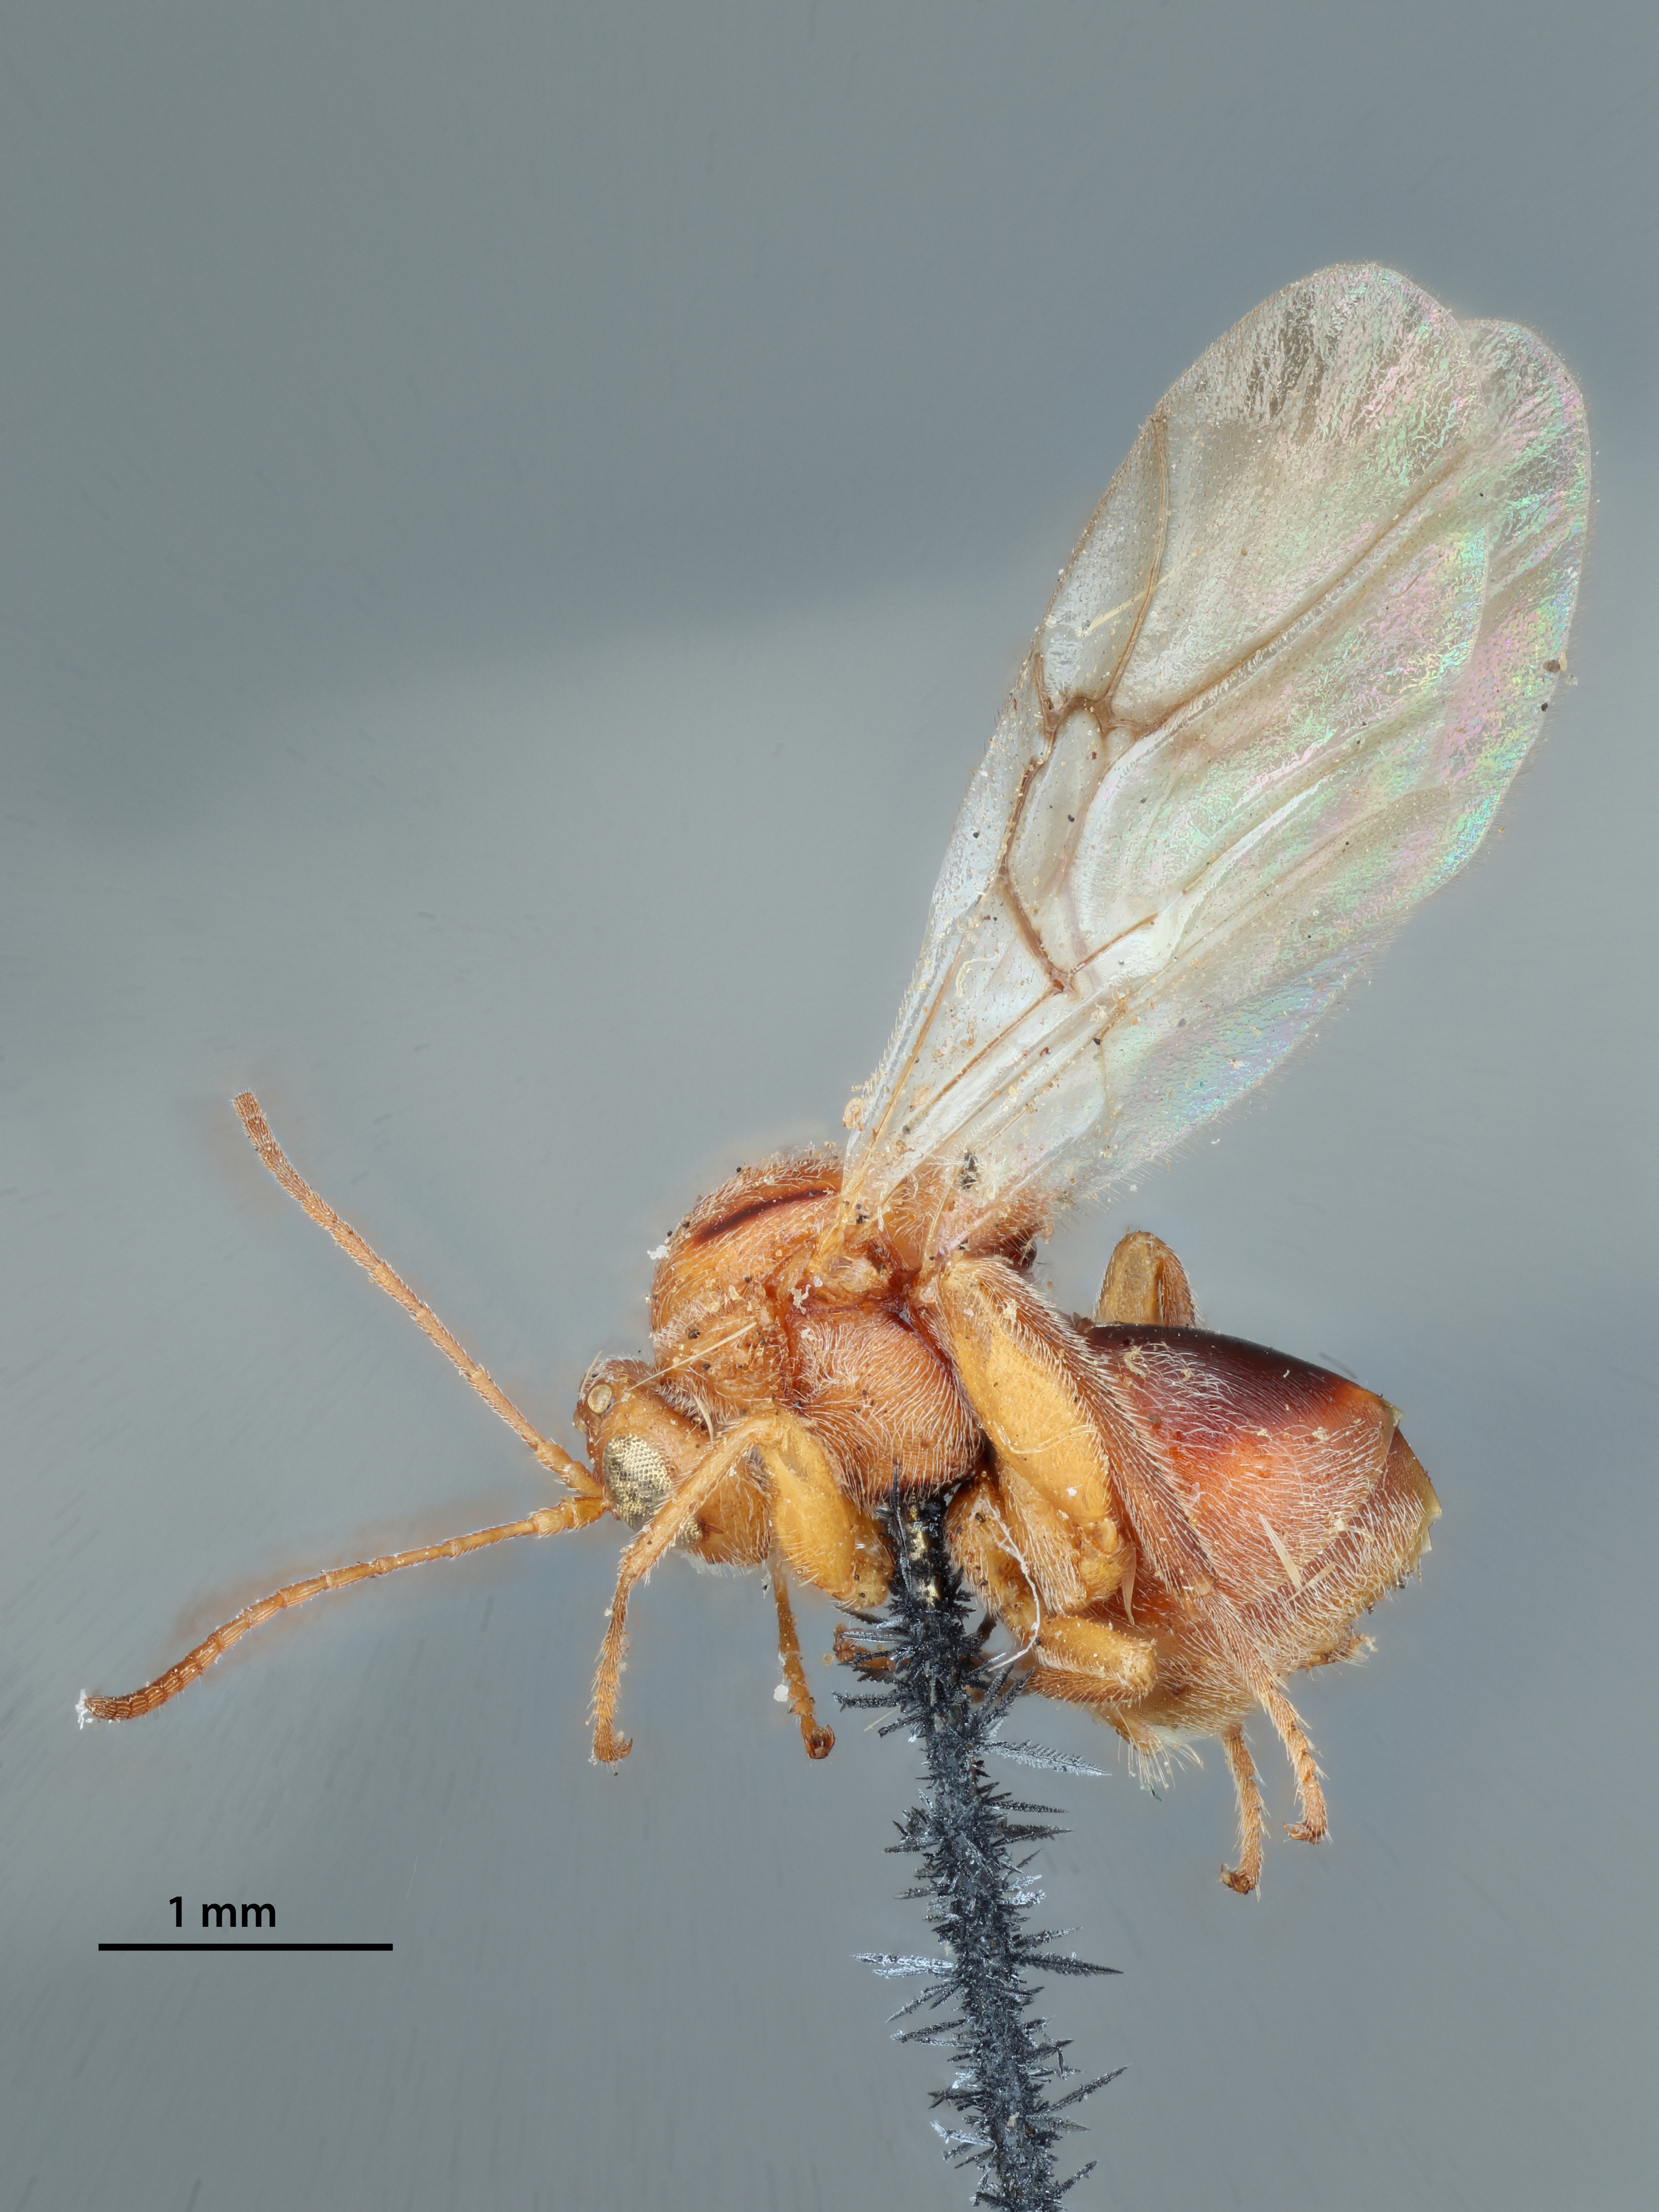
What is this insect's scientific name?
Cynips sulcatus
